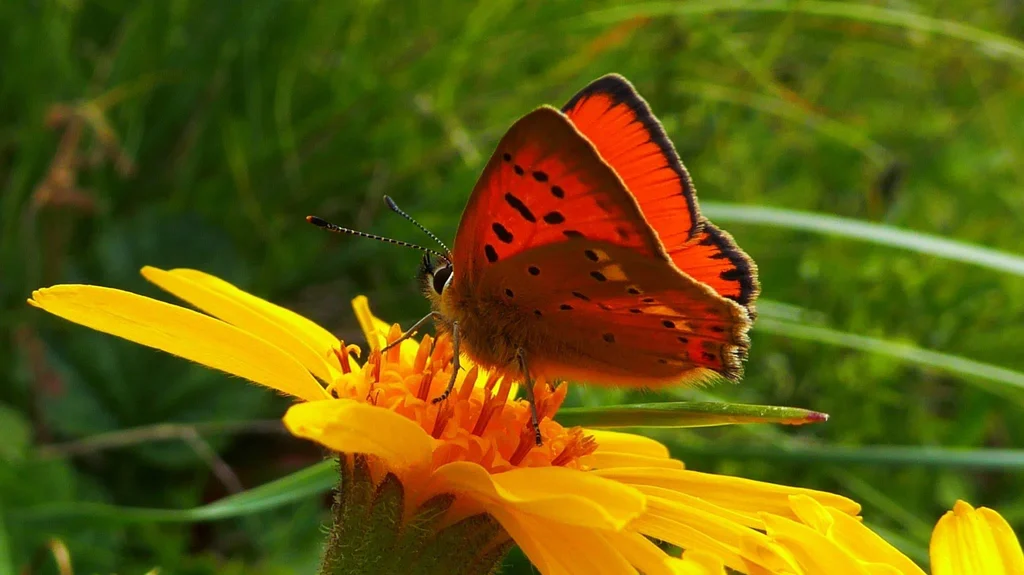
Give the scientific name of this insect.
Lycaena virgaureae
